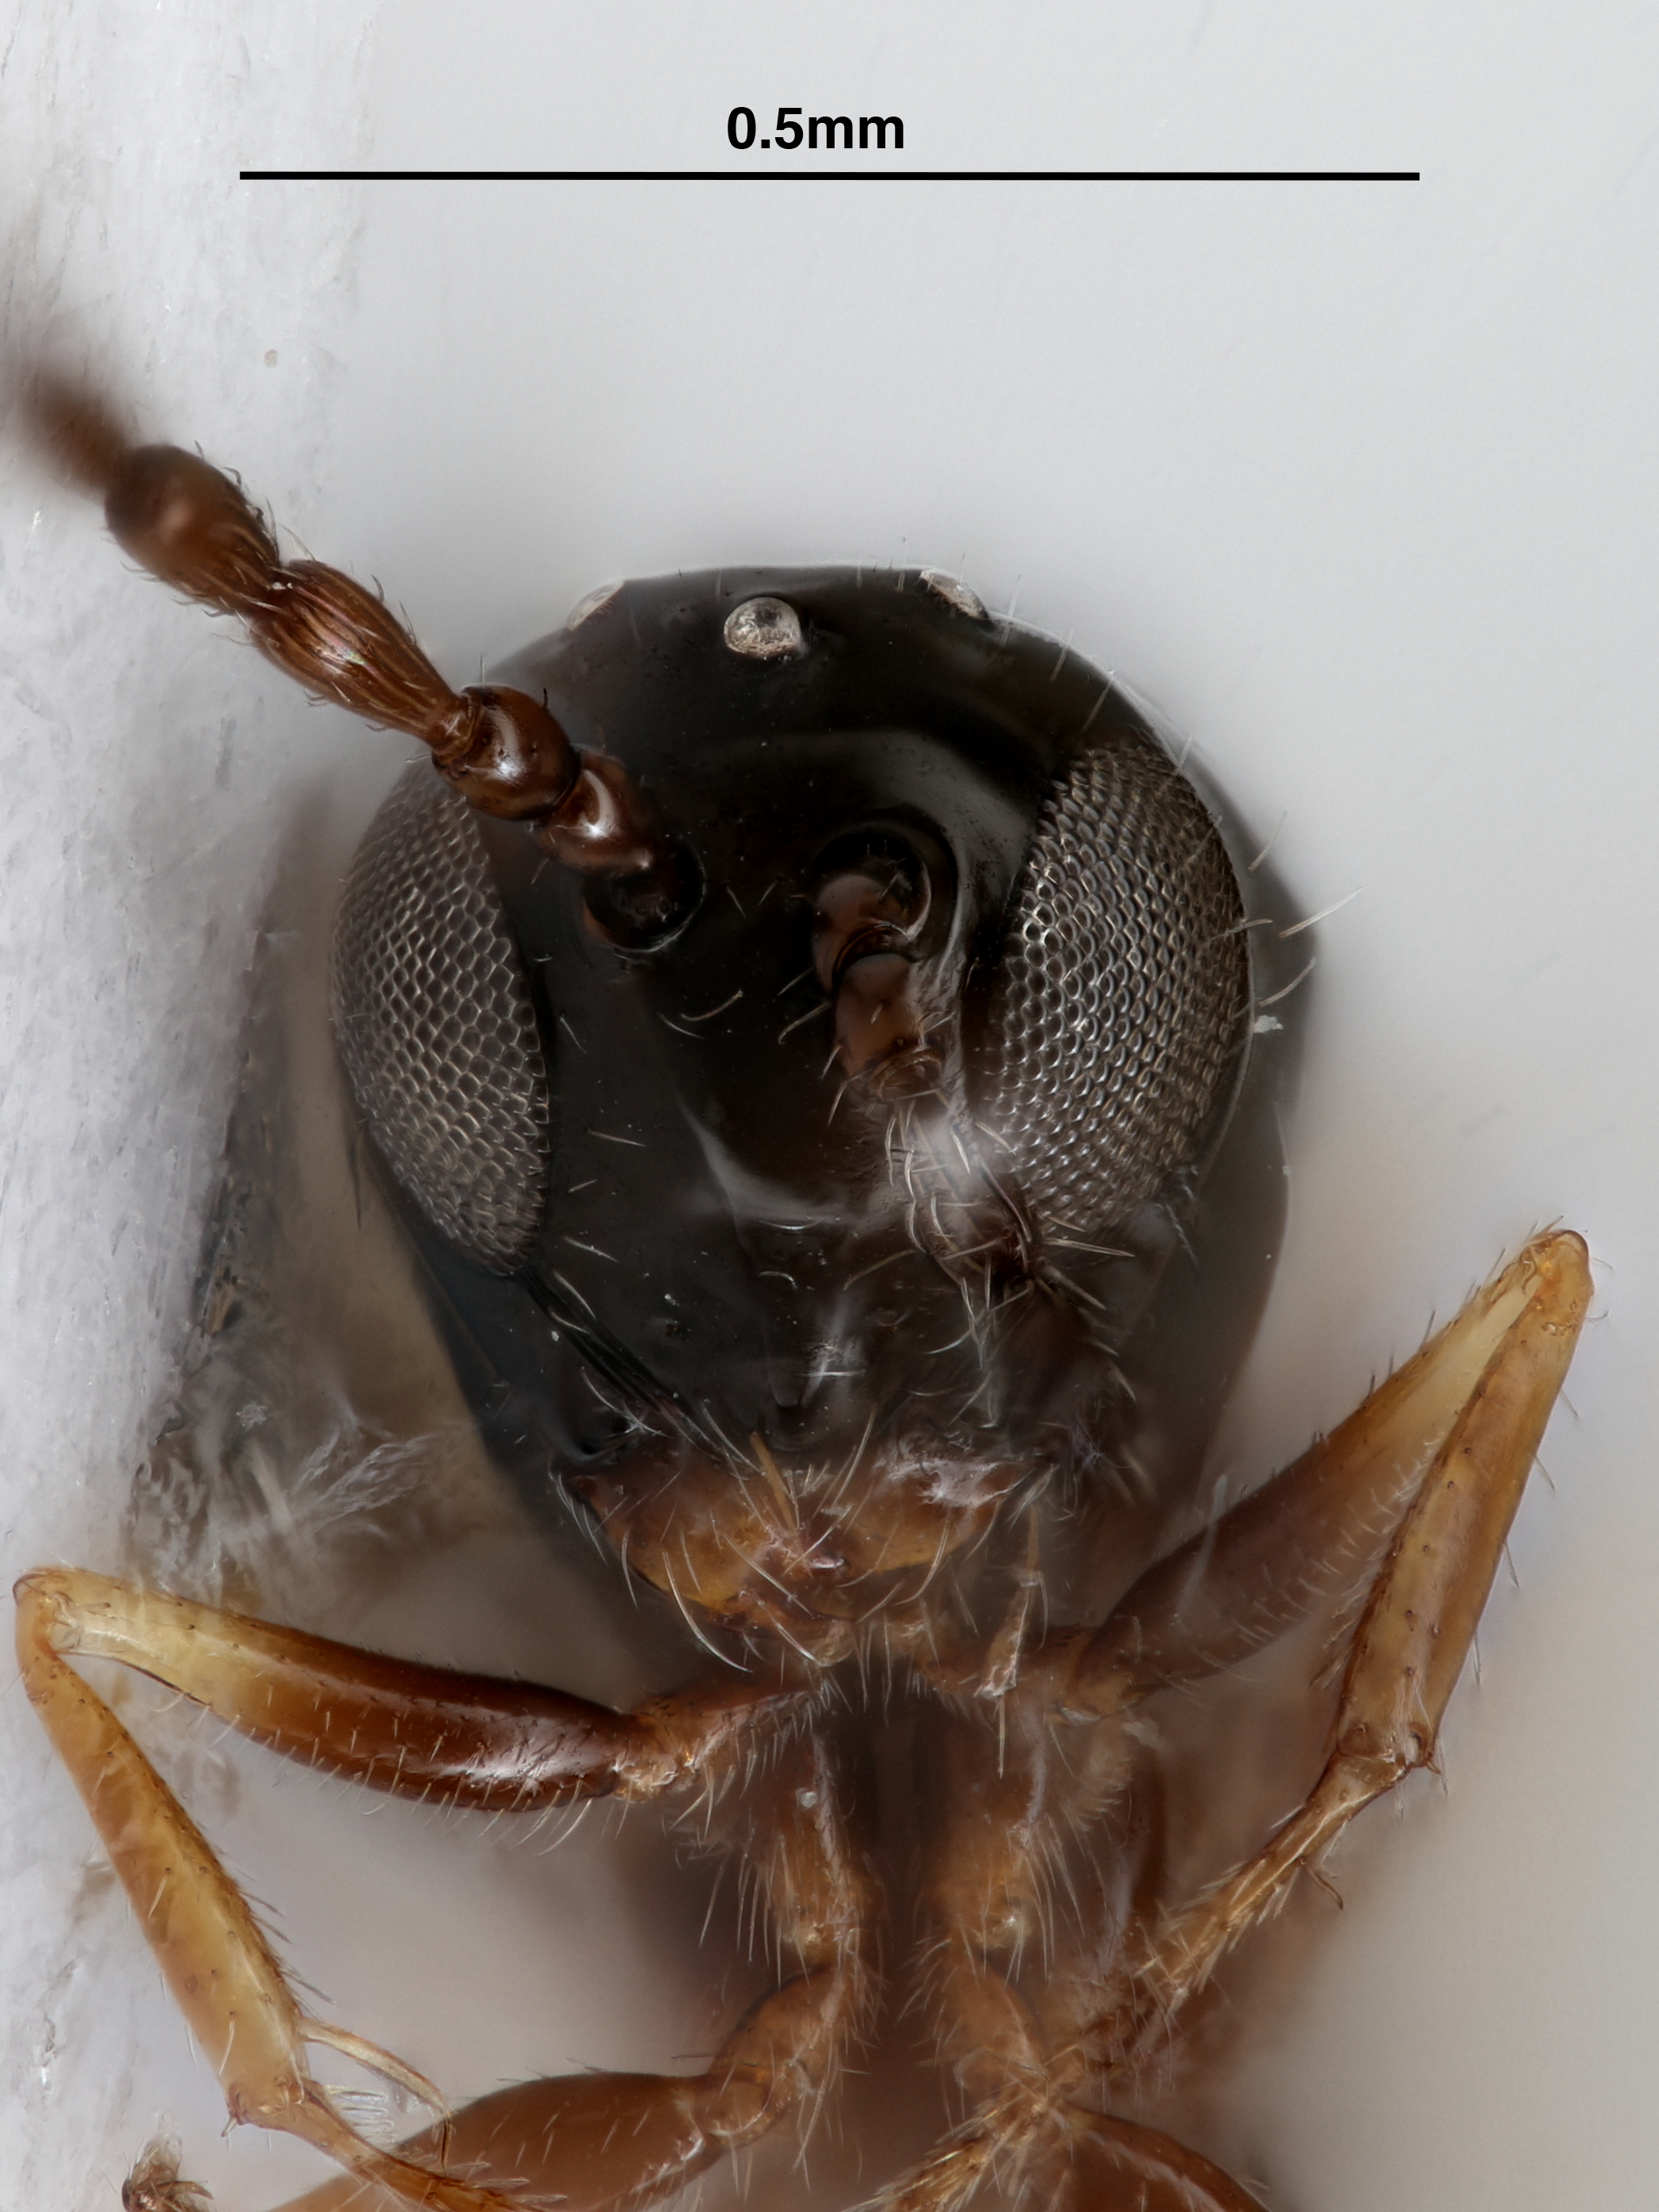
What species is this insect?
Zaeucoila normae
